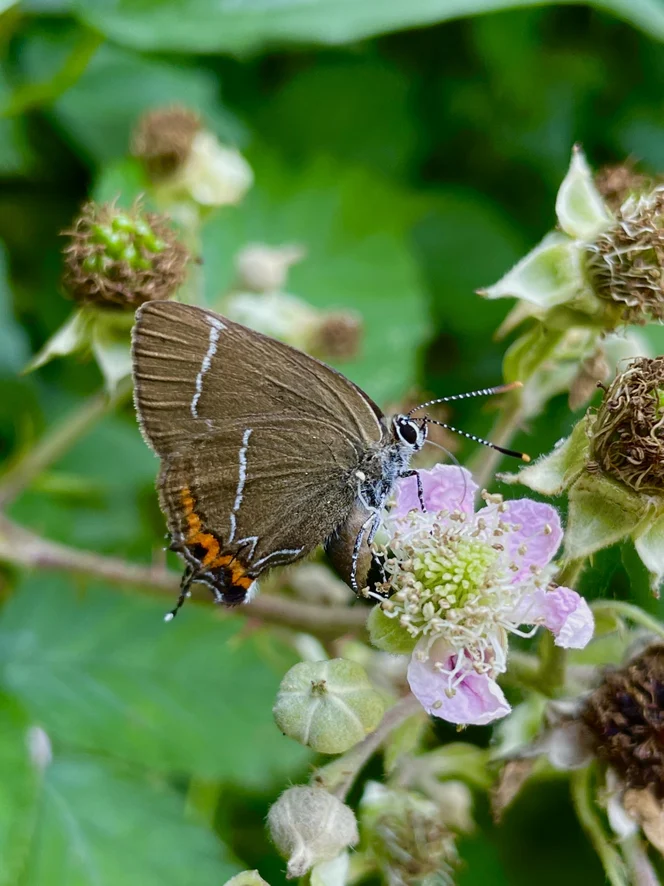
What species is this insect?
Satyrium w-album
